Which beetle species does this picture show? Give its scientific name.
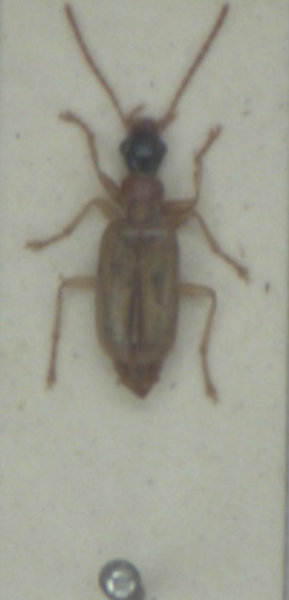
Demetrias atricapillus
